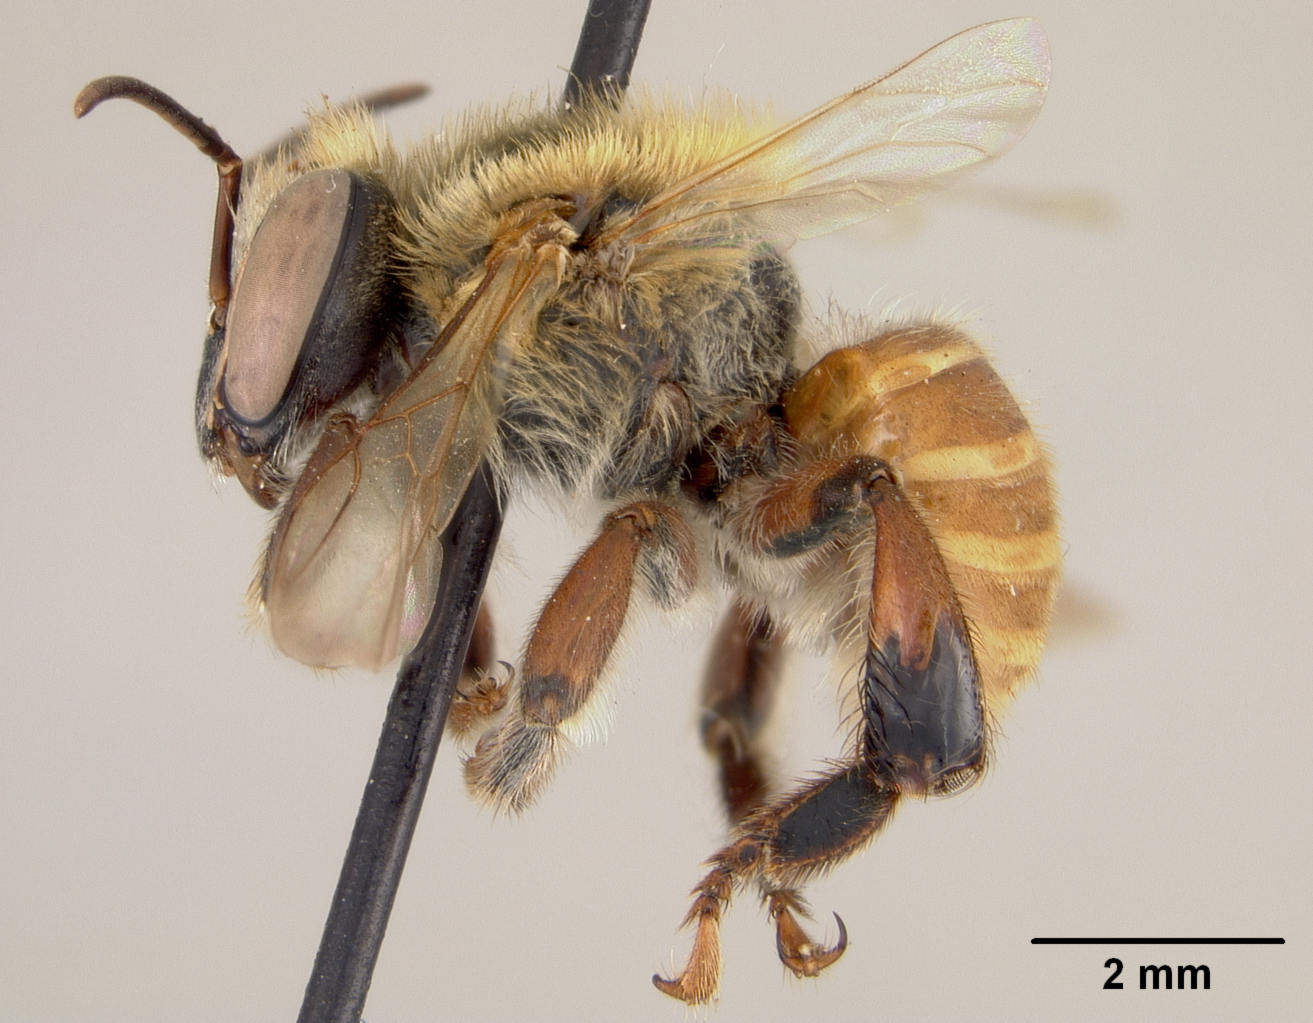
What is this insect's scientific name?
Melipona mareinata
